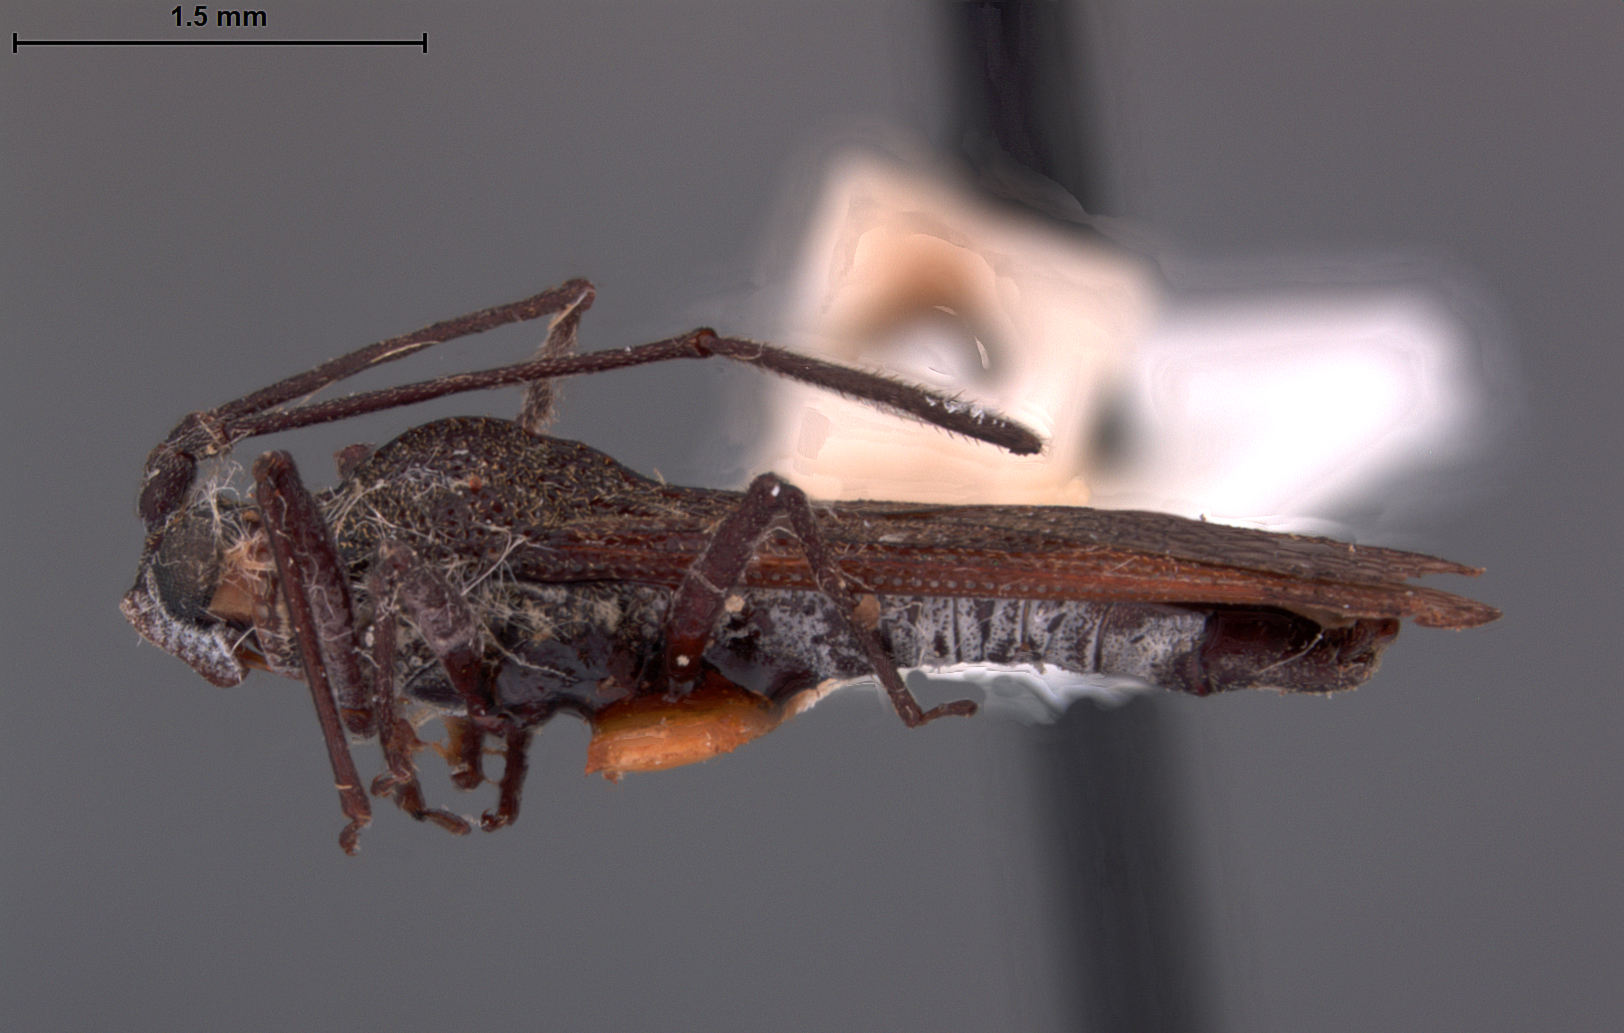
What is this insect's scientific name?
Cromerus excelans
